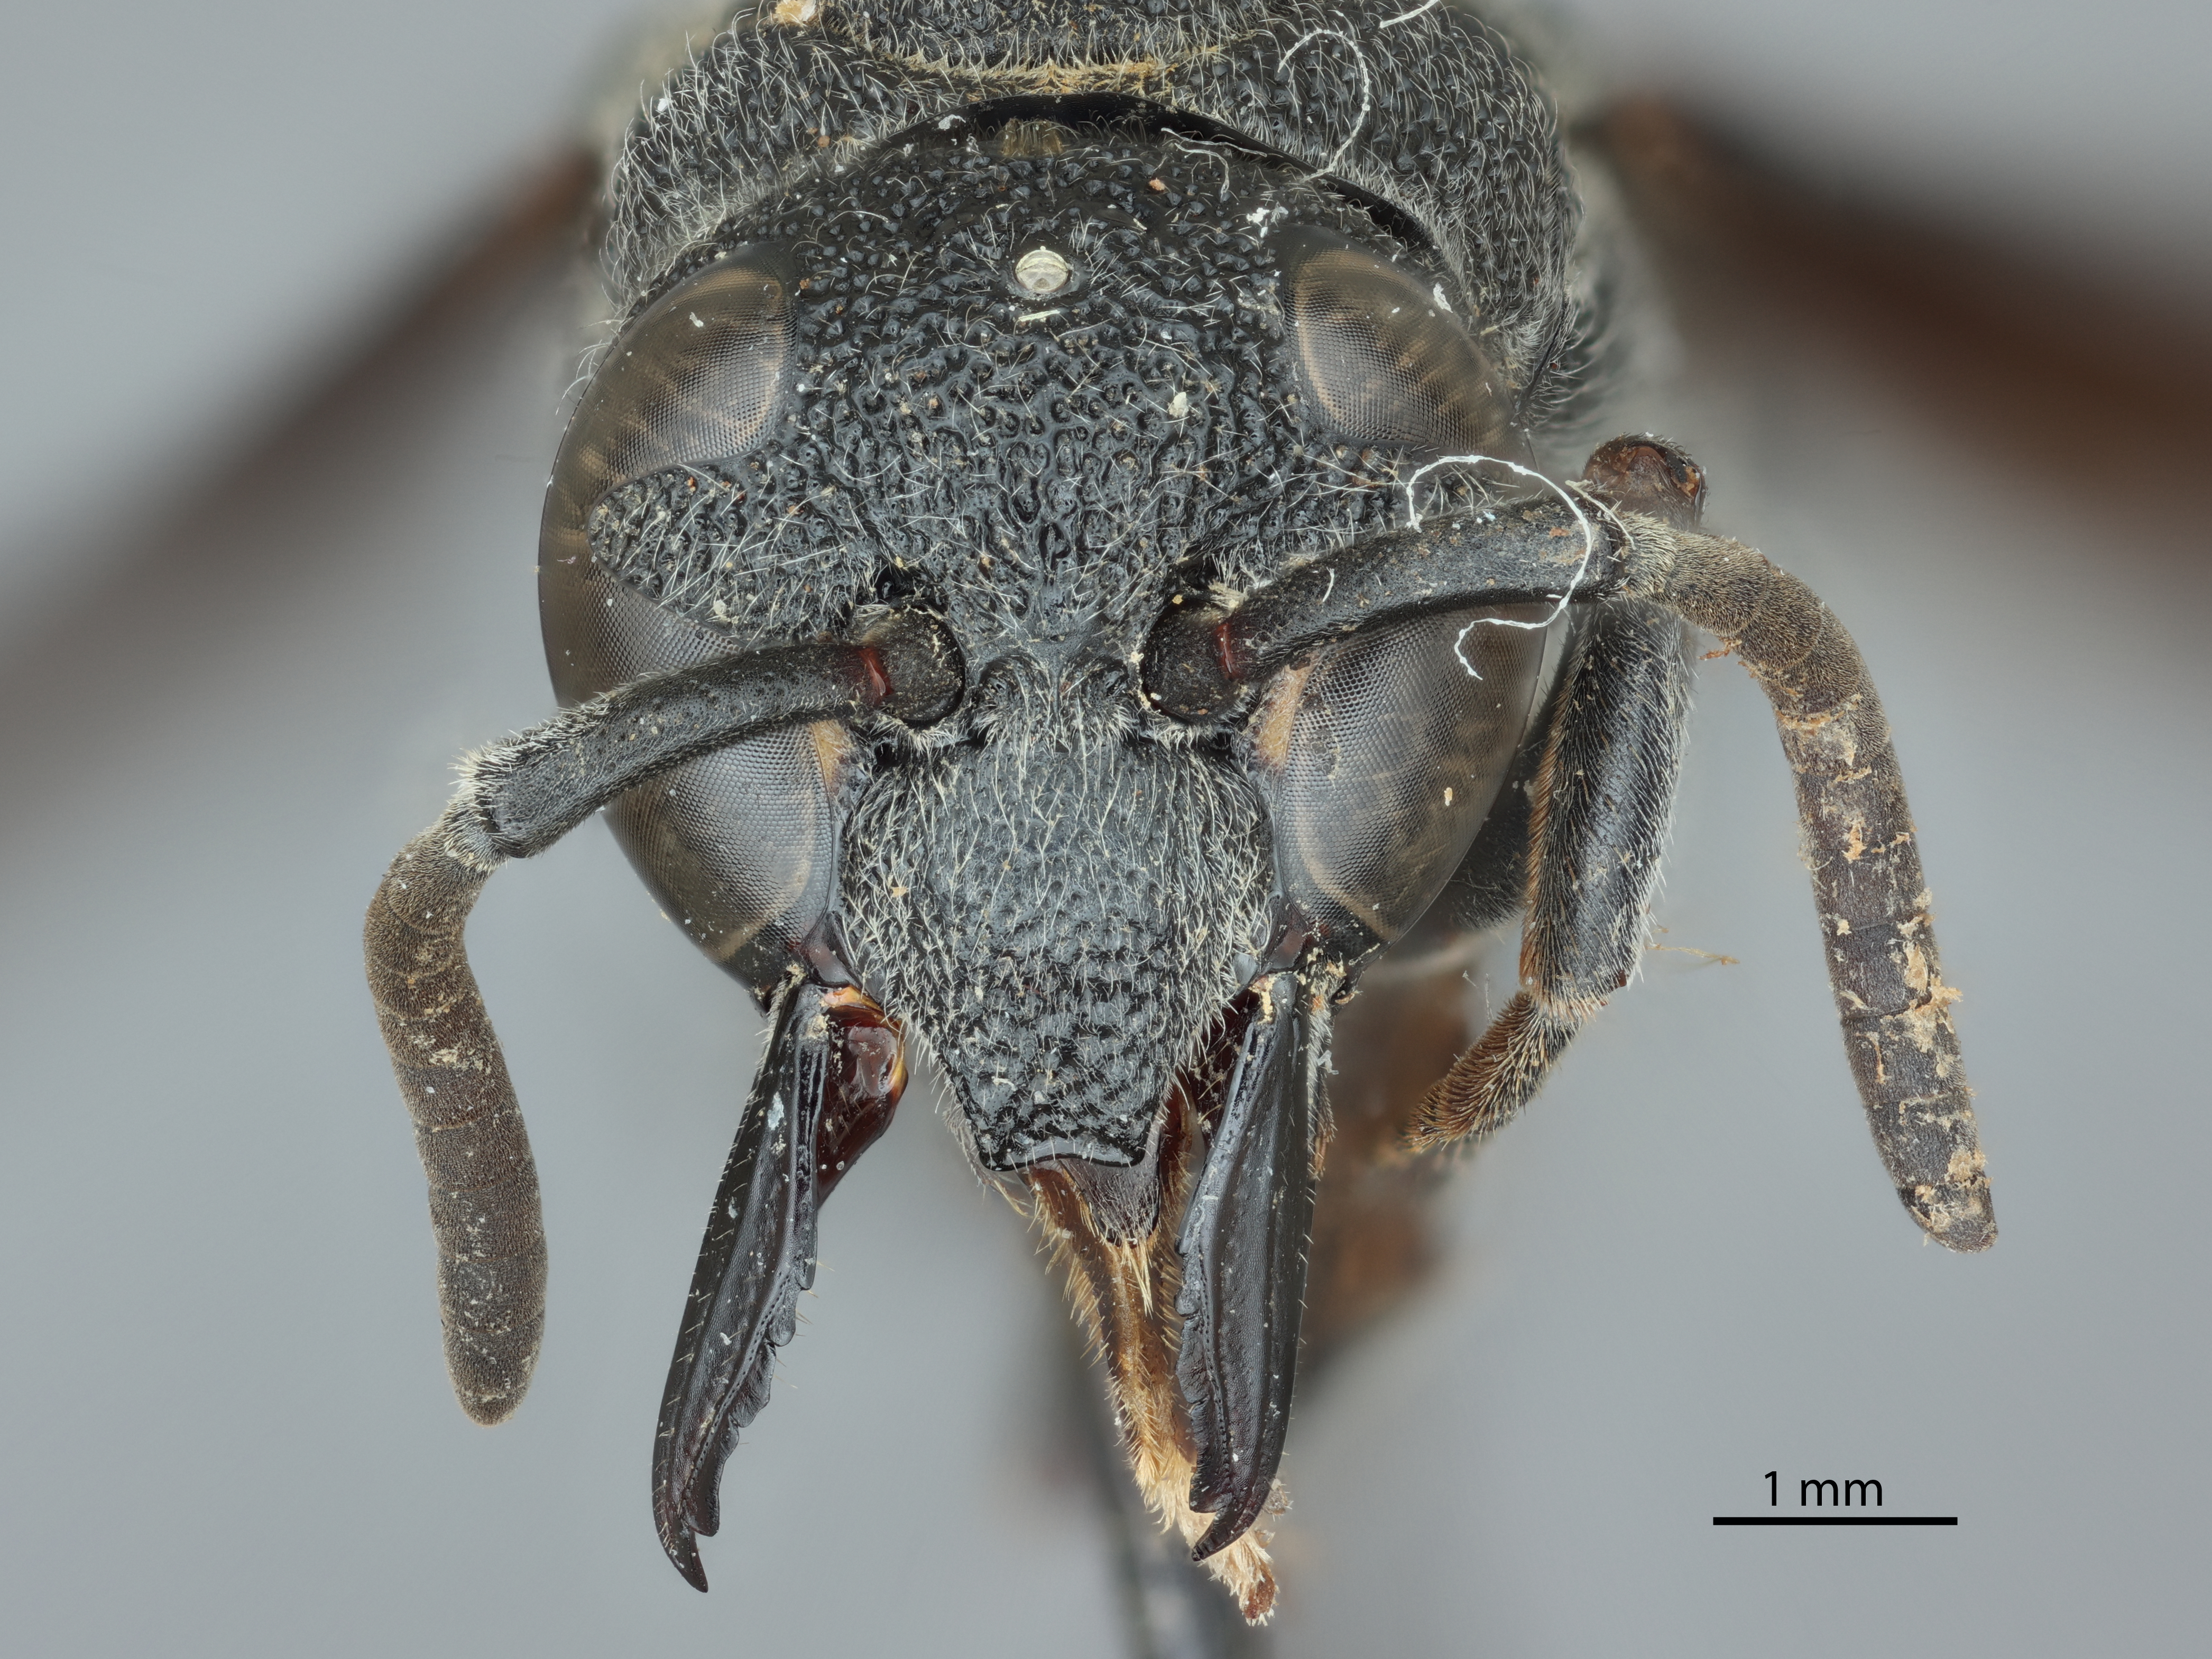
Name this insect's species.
Allorhynchium lividum
